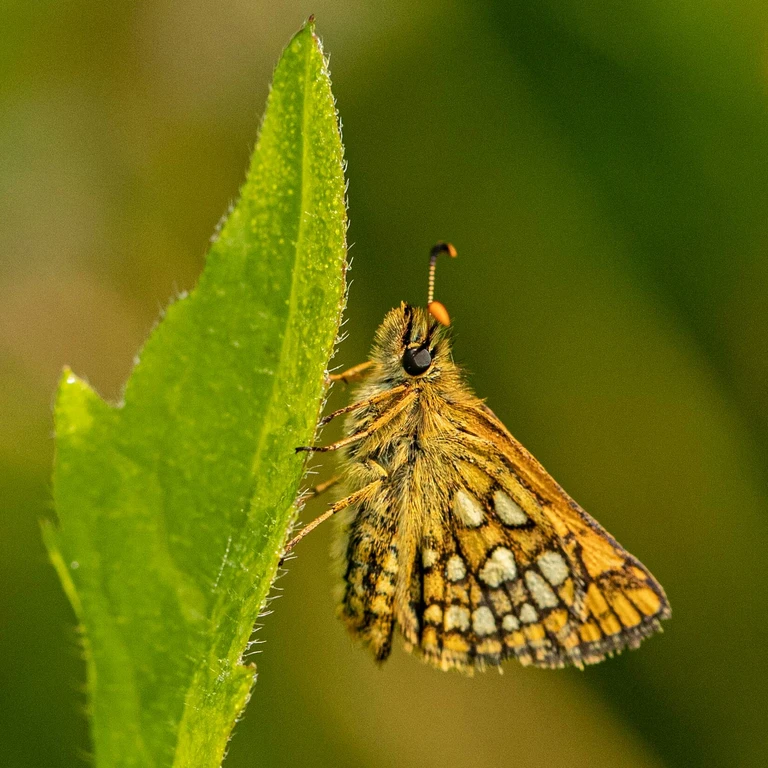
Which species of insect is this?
Carterocephalus palaemon
